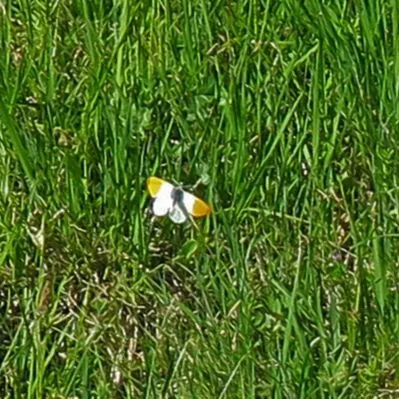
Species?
Anthocharis cardamines
